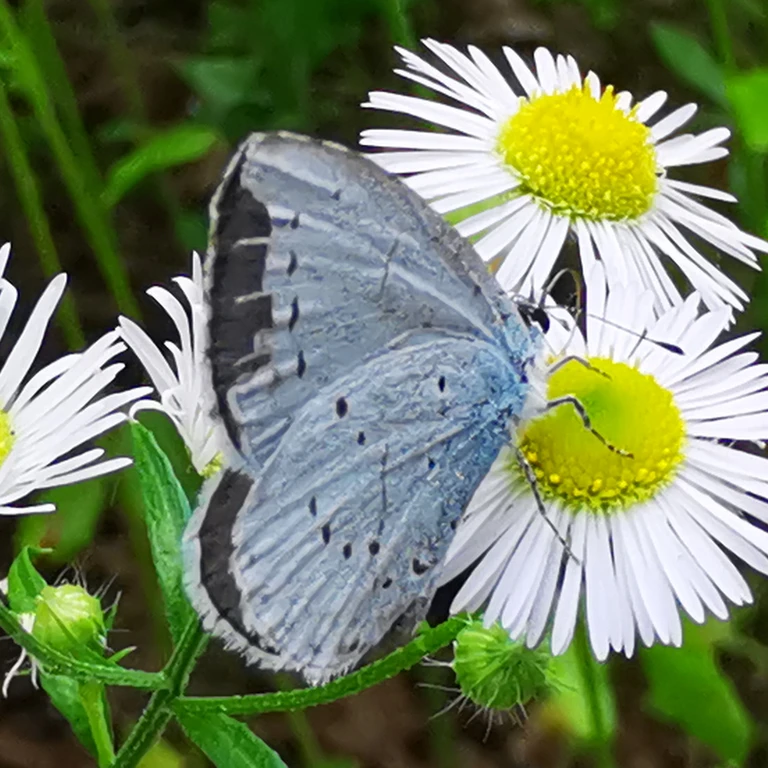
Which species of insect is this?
Celastrina argiolus
